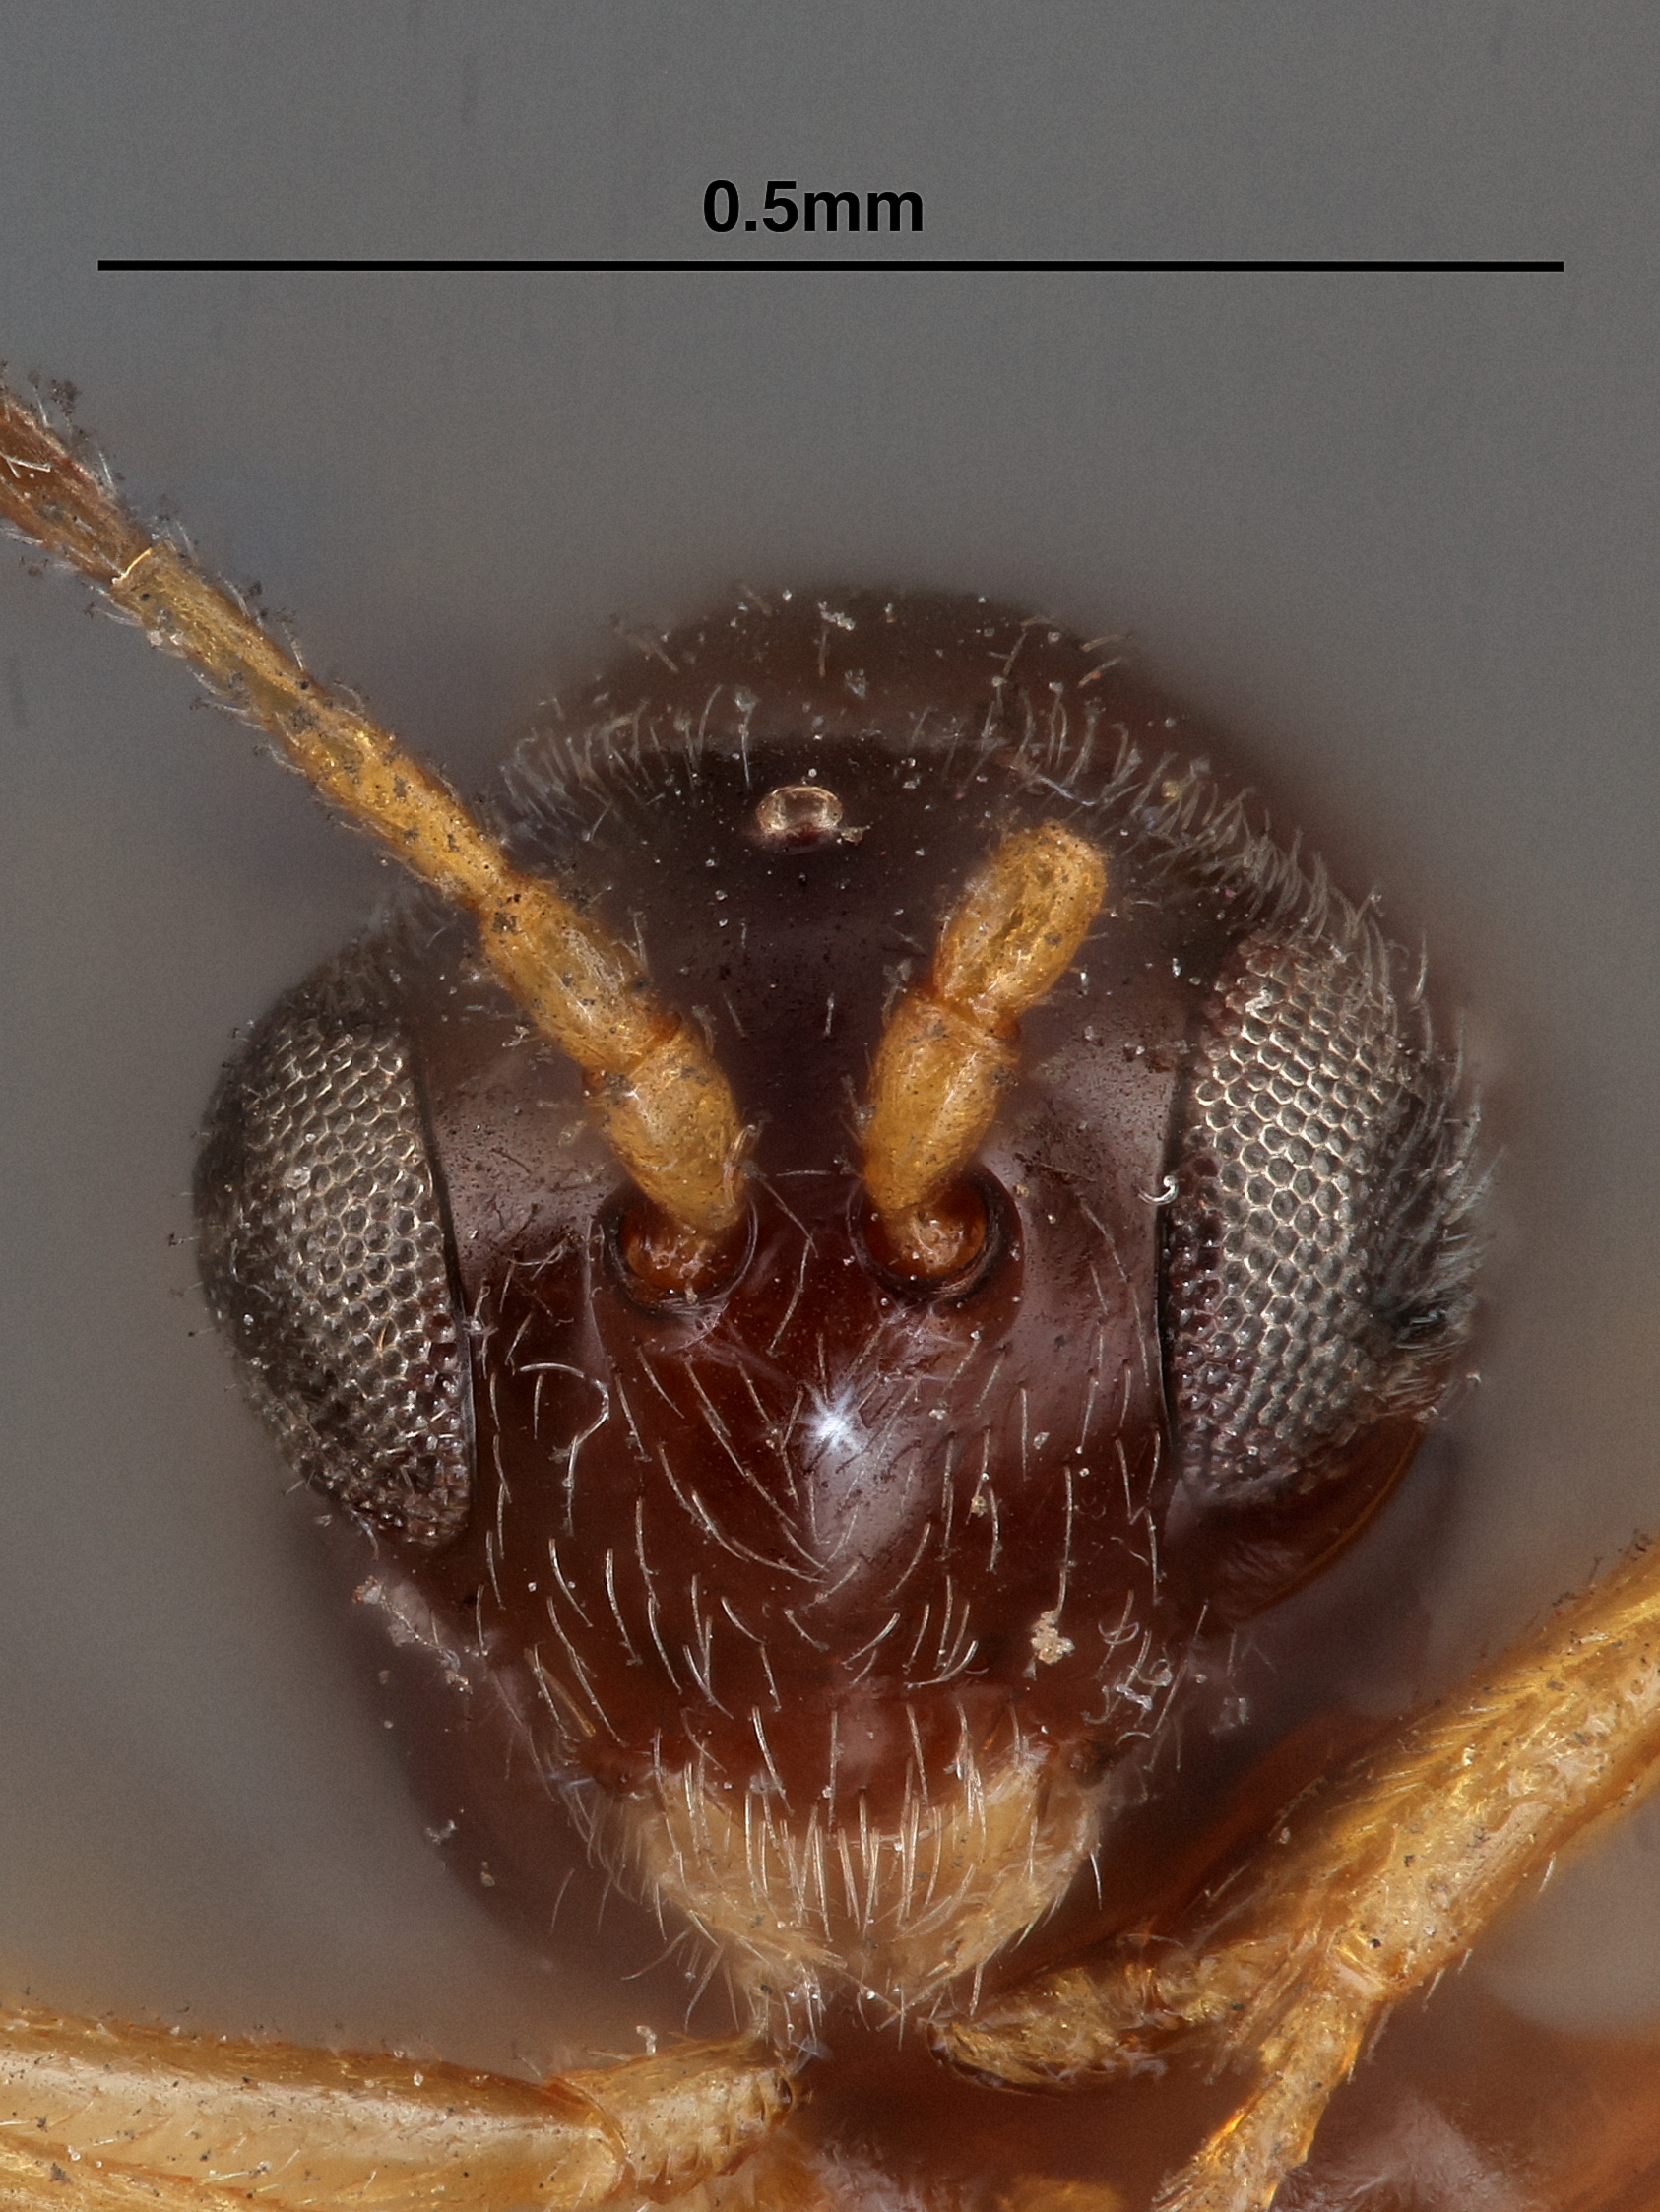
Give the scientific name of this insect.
Allotria ambrosiae
